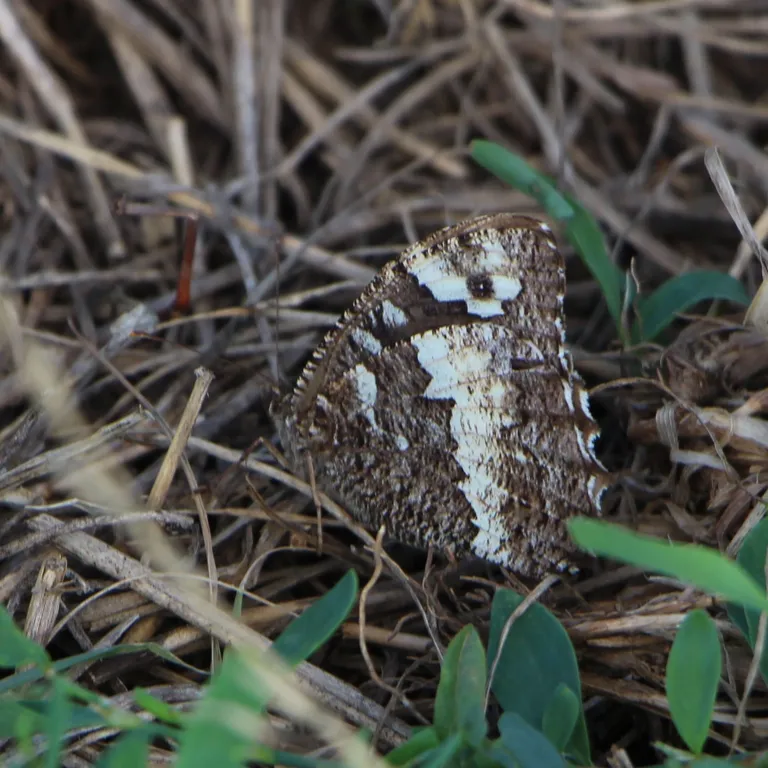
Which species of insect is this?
Brintesia circe
